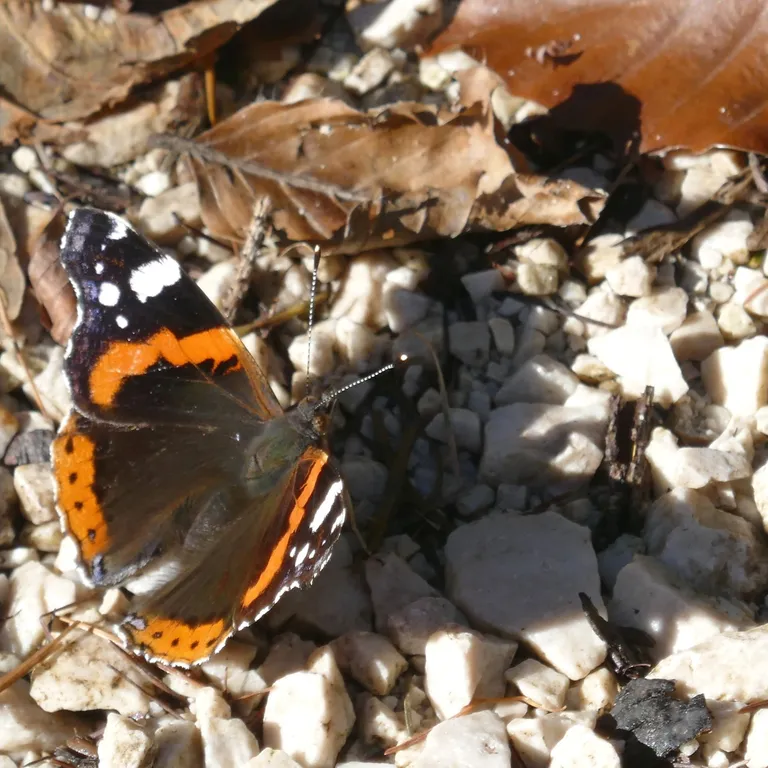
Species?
Vanessa atalanta
